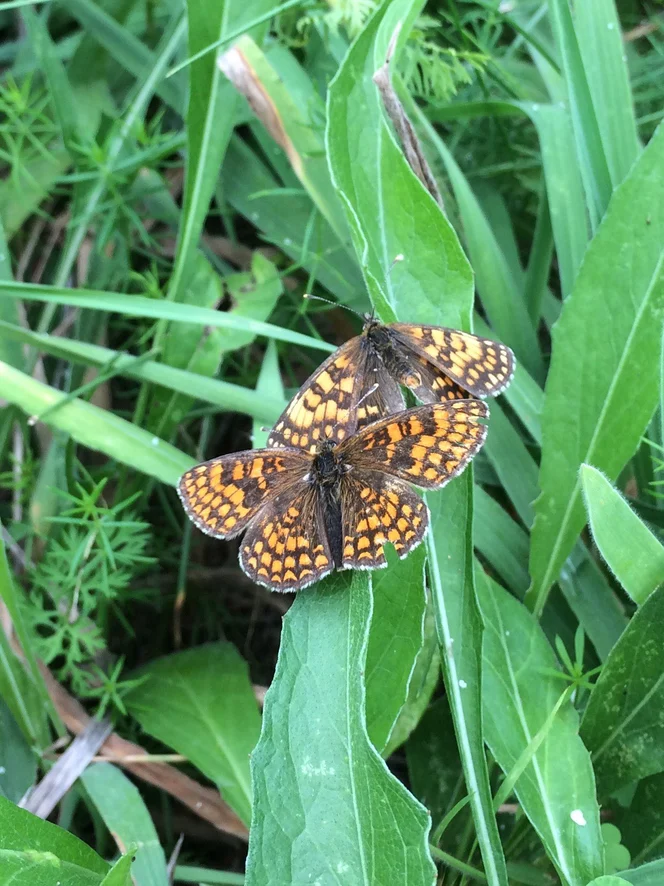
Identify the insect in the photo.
Melitaea athalia
